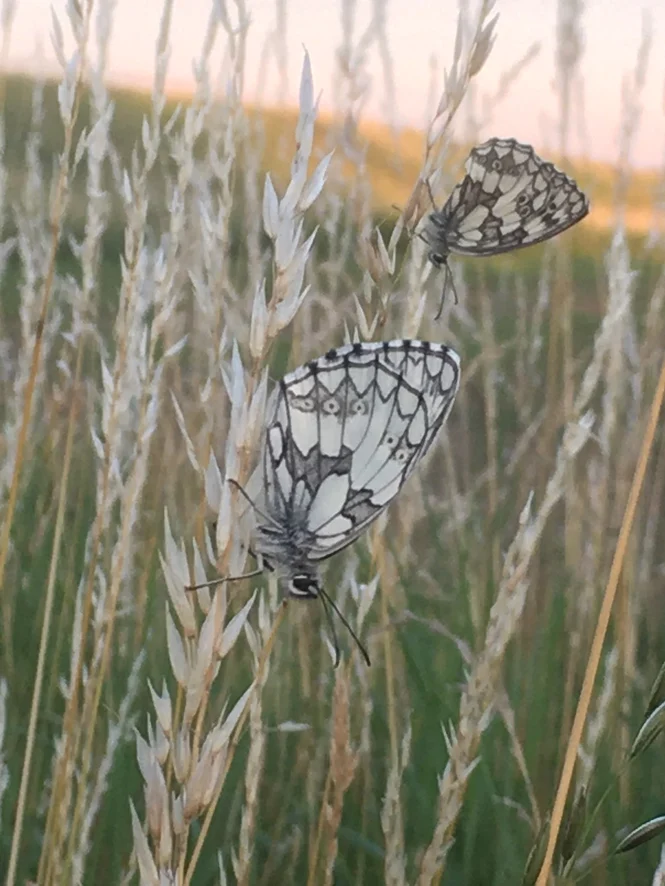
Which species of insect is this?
Melanargia galathea
